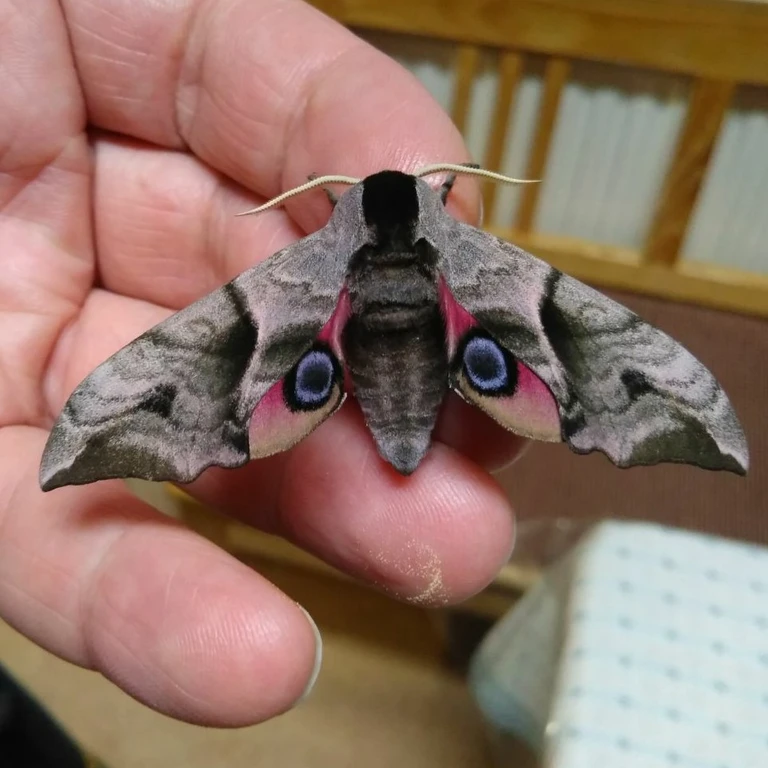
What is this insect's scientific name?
Smerinthus ocellata
